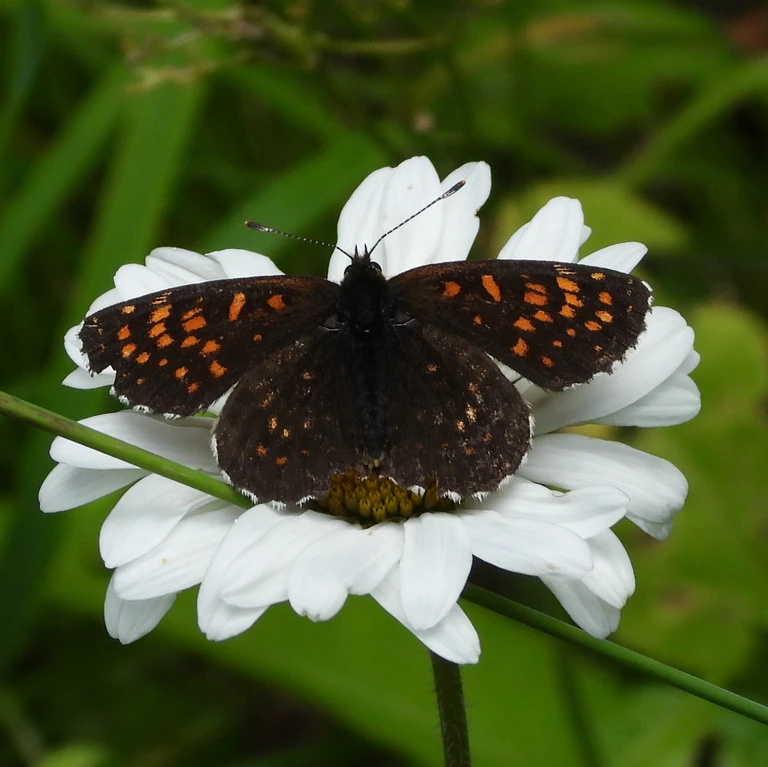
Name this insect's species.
Melitaea diamina
